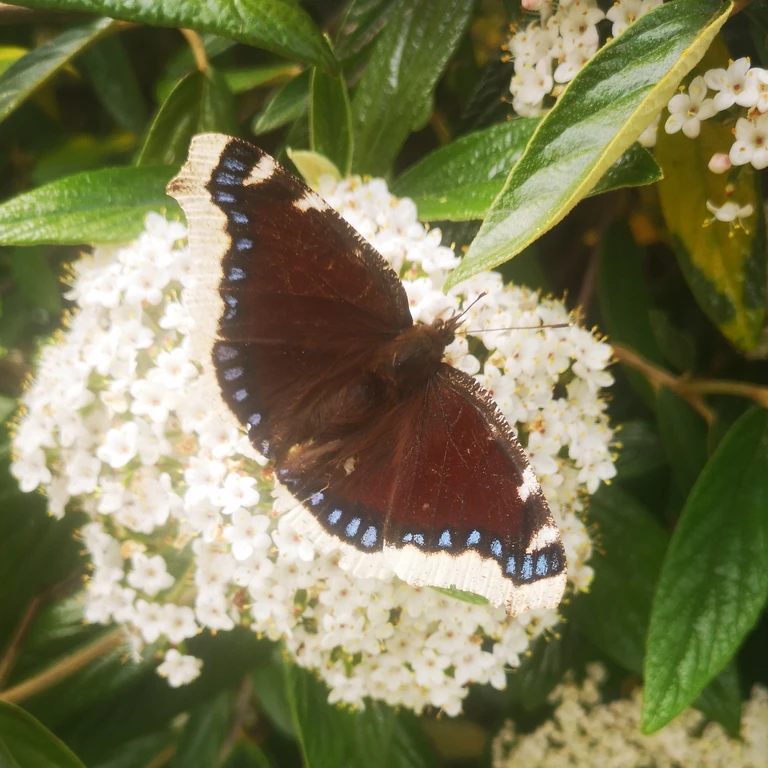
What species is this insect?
Nymphalis antiopa
